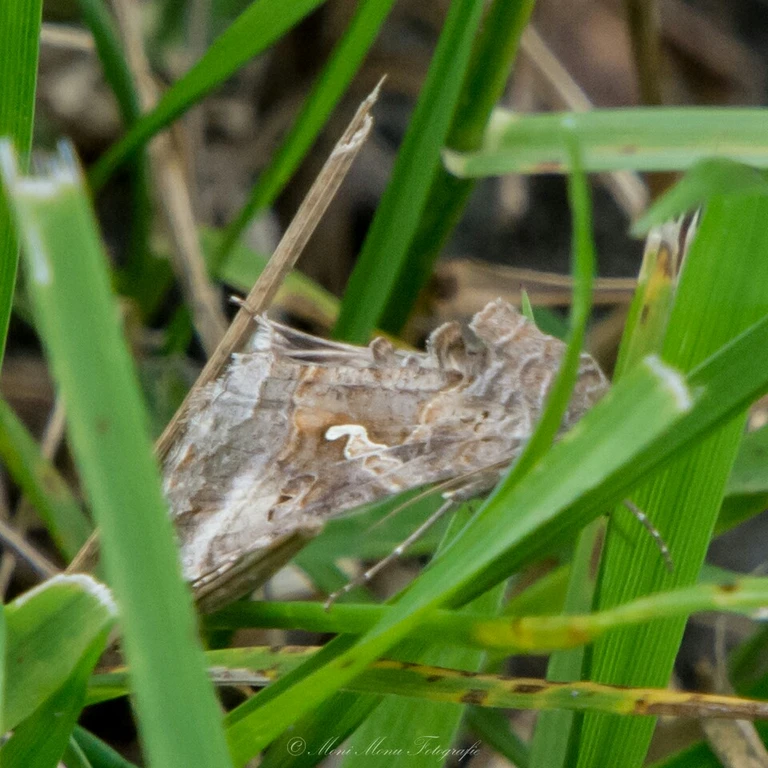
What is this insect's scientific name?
Autographa gamma
